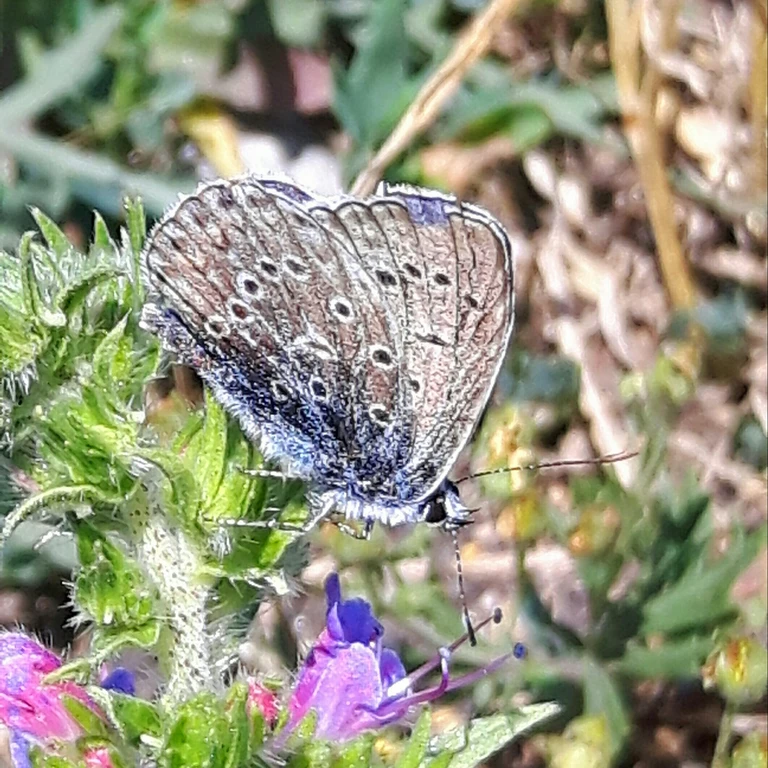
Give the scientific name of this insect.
Polyommatus icarus
